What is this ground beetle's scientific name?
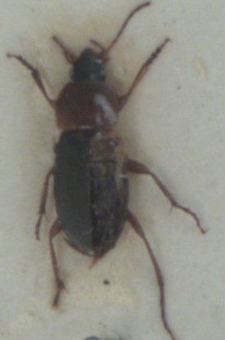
Calathus melanocephalus
